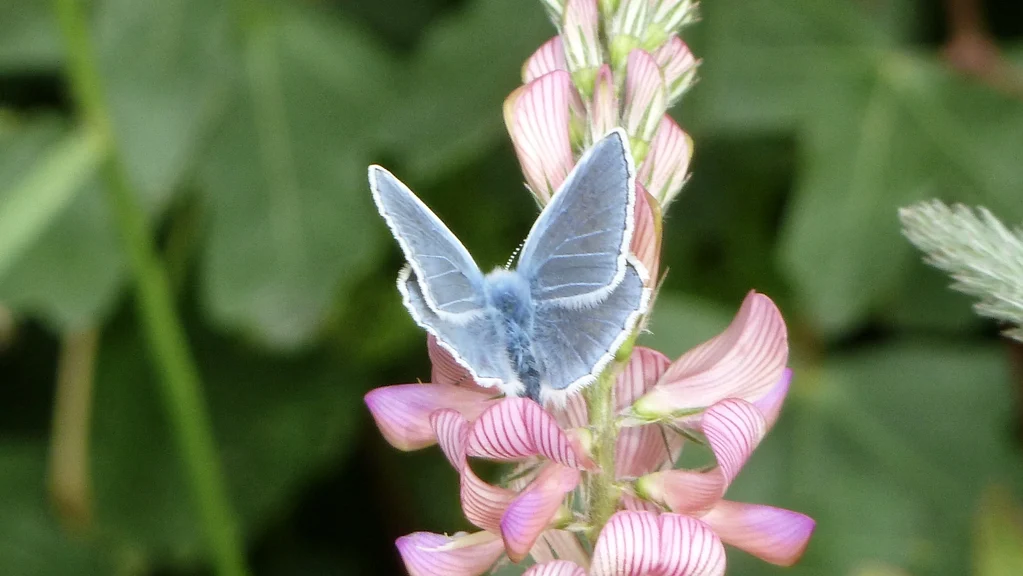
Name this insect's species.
Polyommatus icarus
